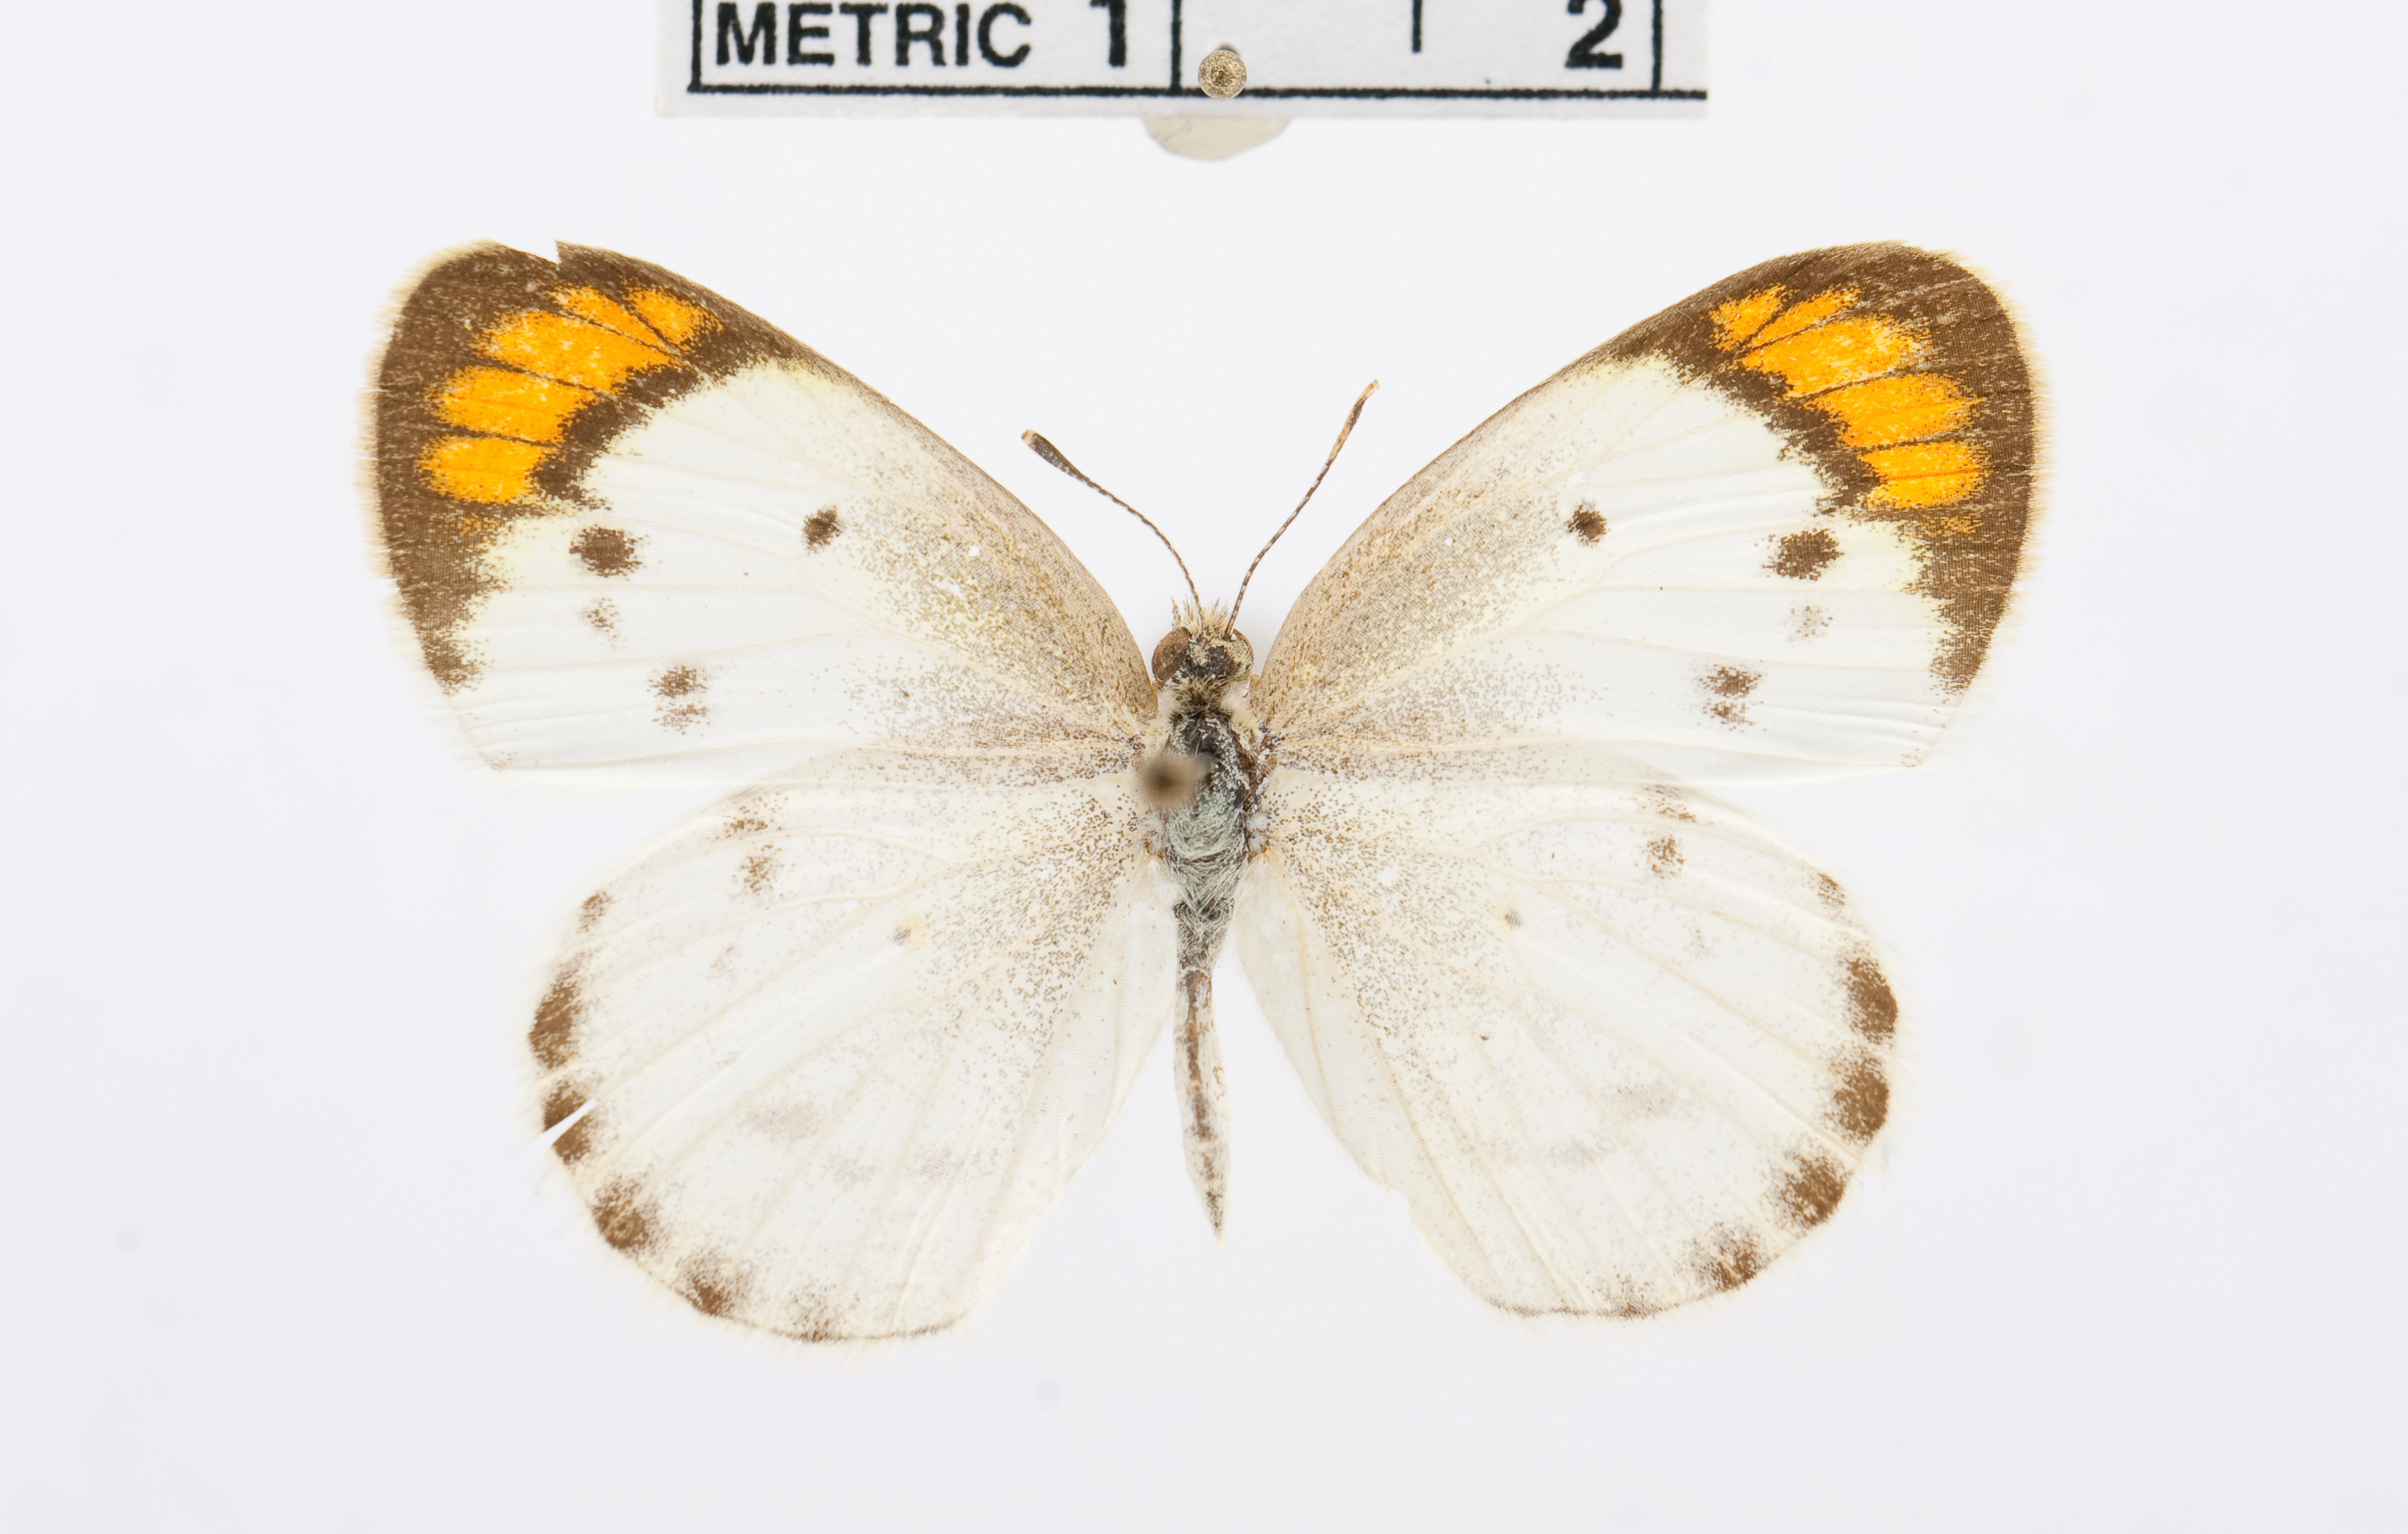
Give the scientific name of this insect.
Colotis etrida
